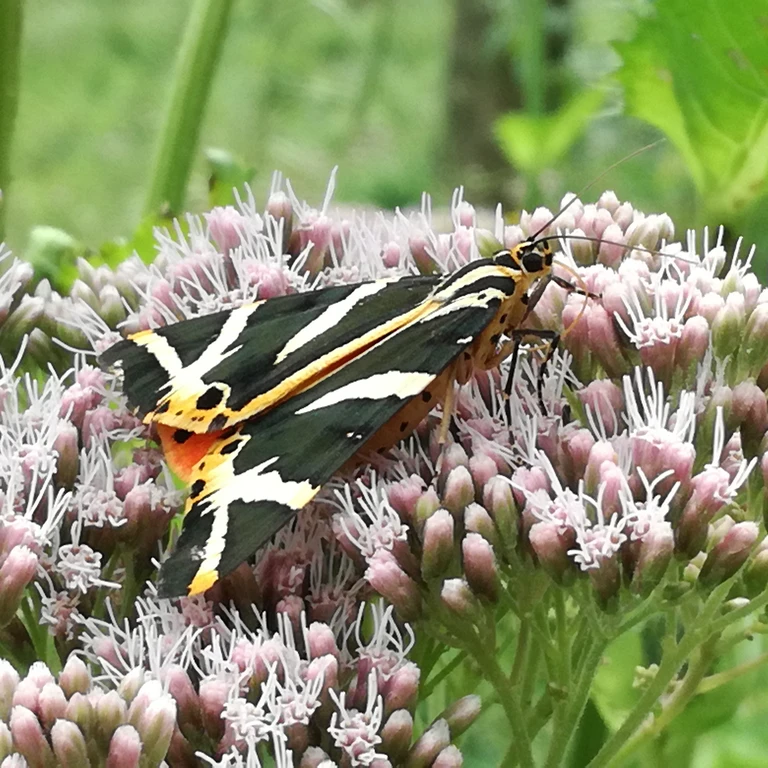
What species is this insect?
Euplagia quadripunctaria
